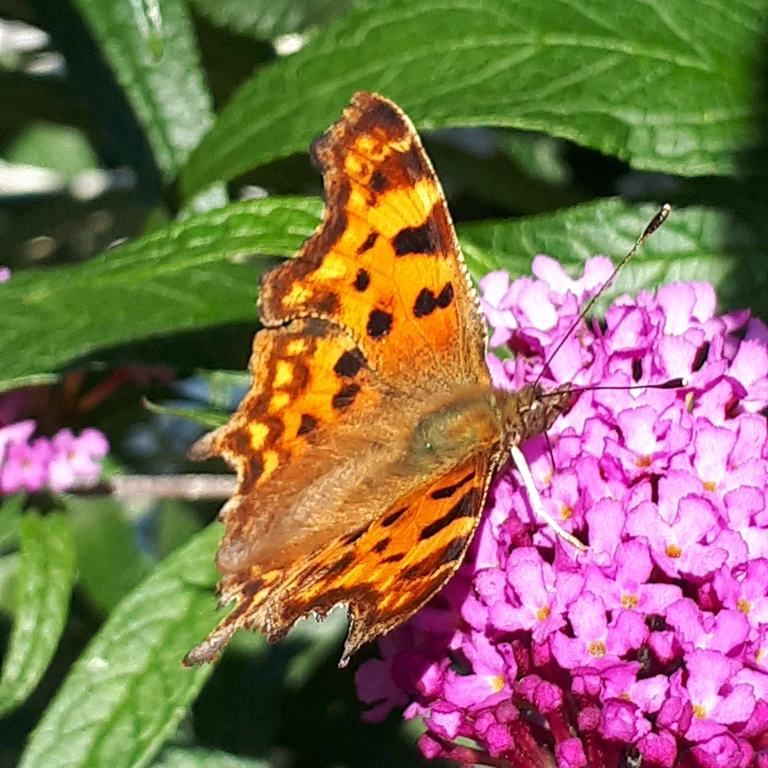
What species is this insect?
Polygonia c-album
